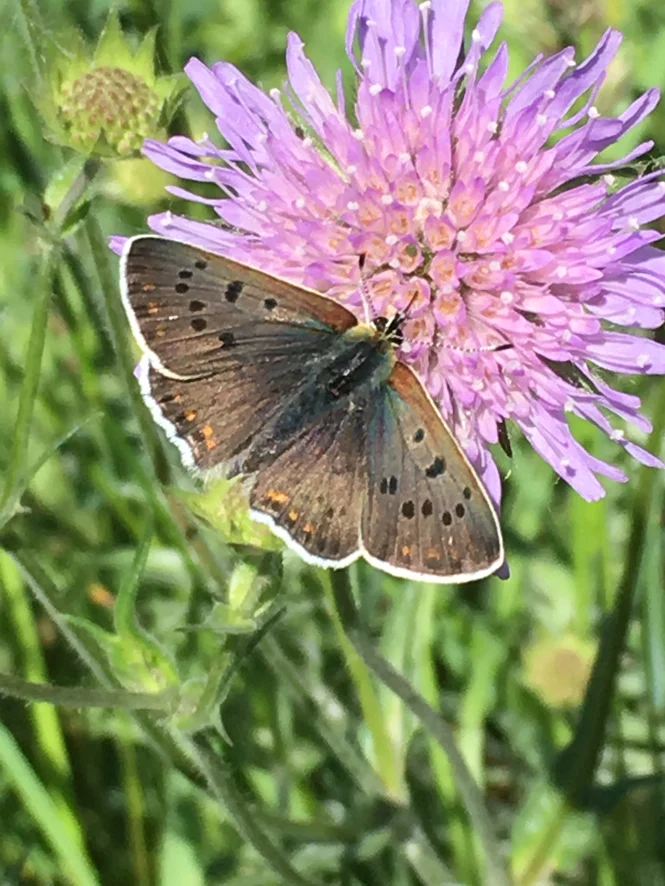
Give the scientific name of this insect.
Lycaena tityrus (also Loweia tityrus)
